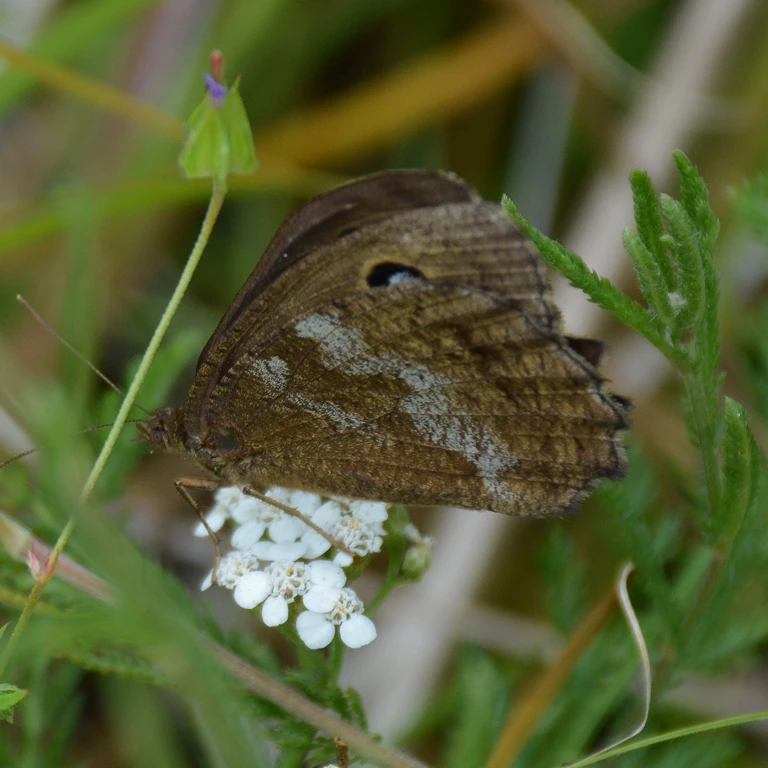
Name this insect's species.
Minois dryas
